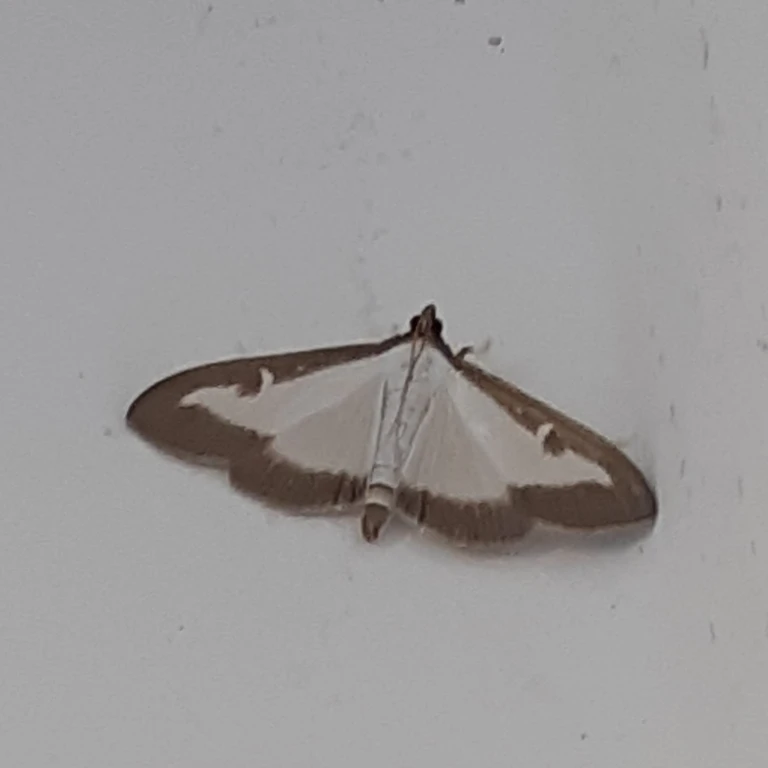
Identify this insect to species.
Cydalima perspectalis
